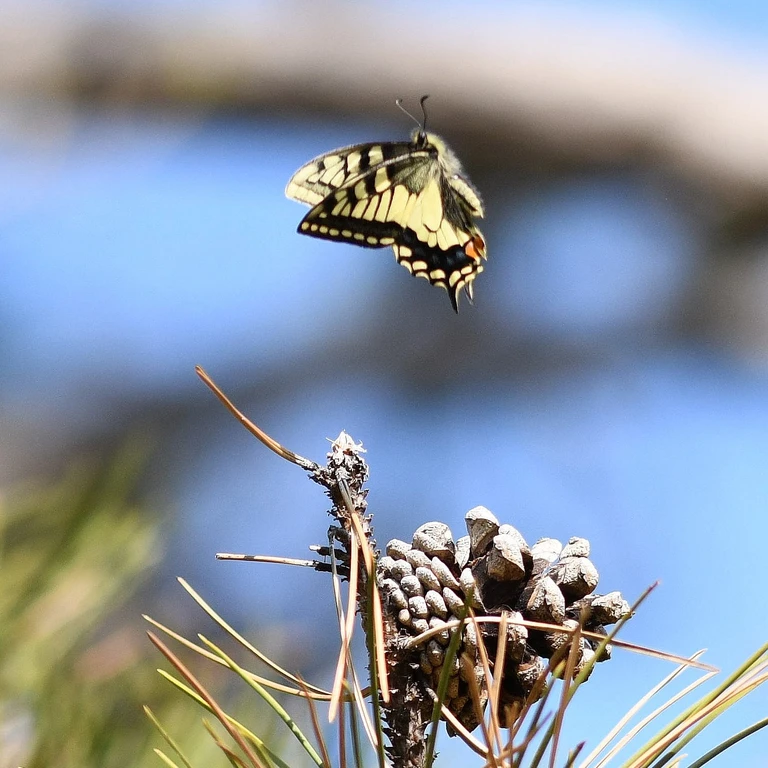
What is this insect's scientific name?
Papilio machaon
